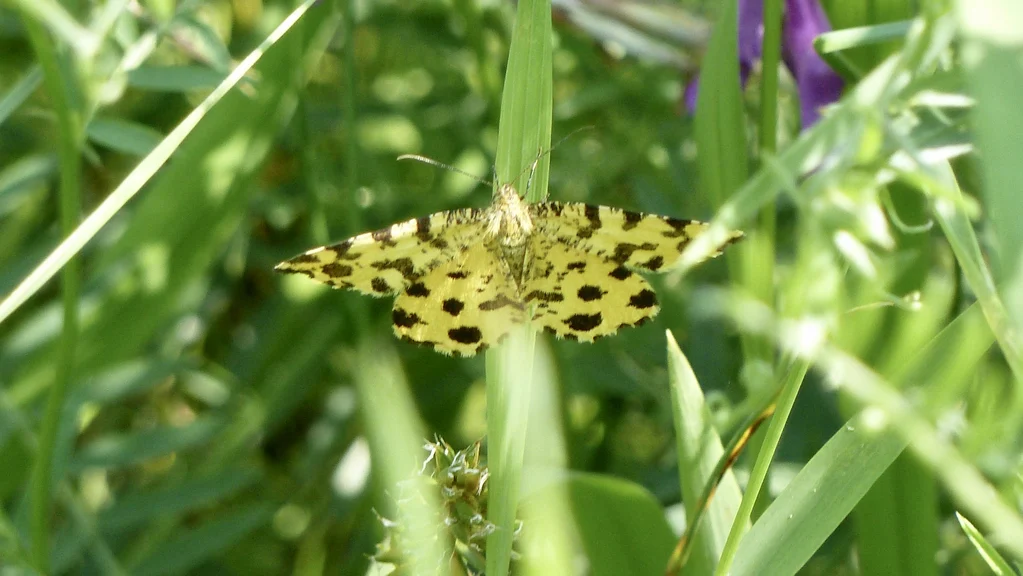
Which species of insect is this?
Pseudopanthera macularia
